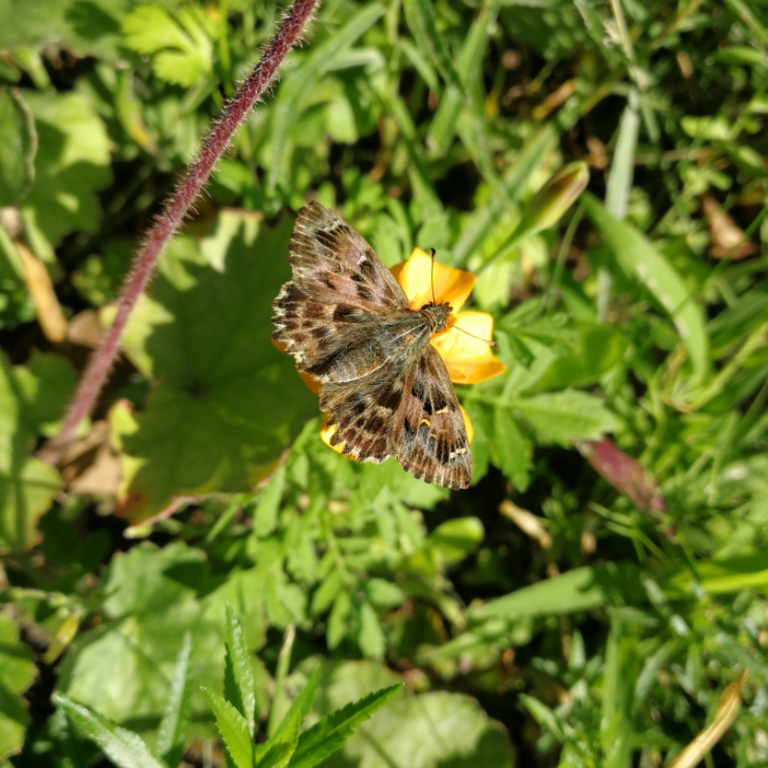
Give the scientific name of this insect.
Carcharodus alceae
